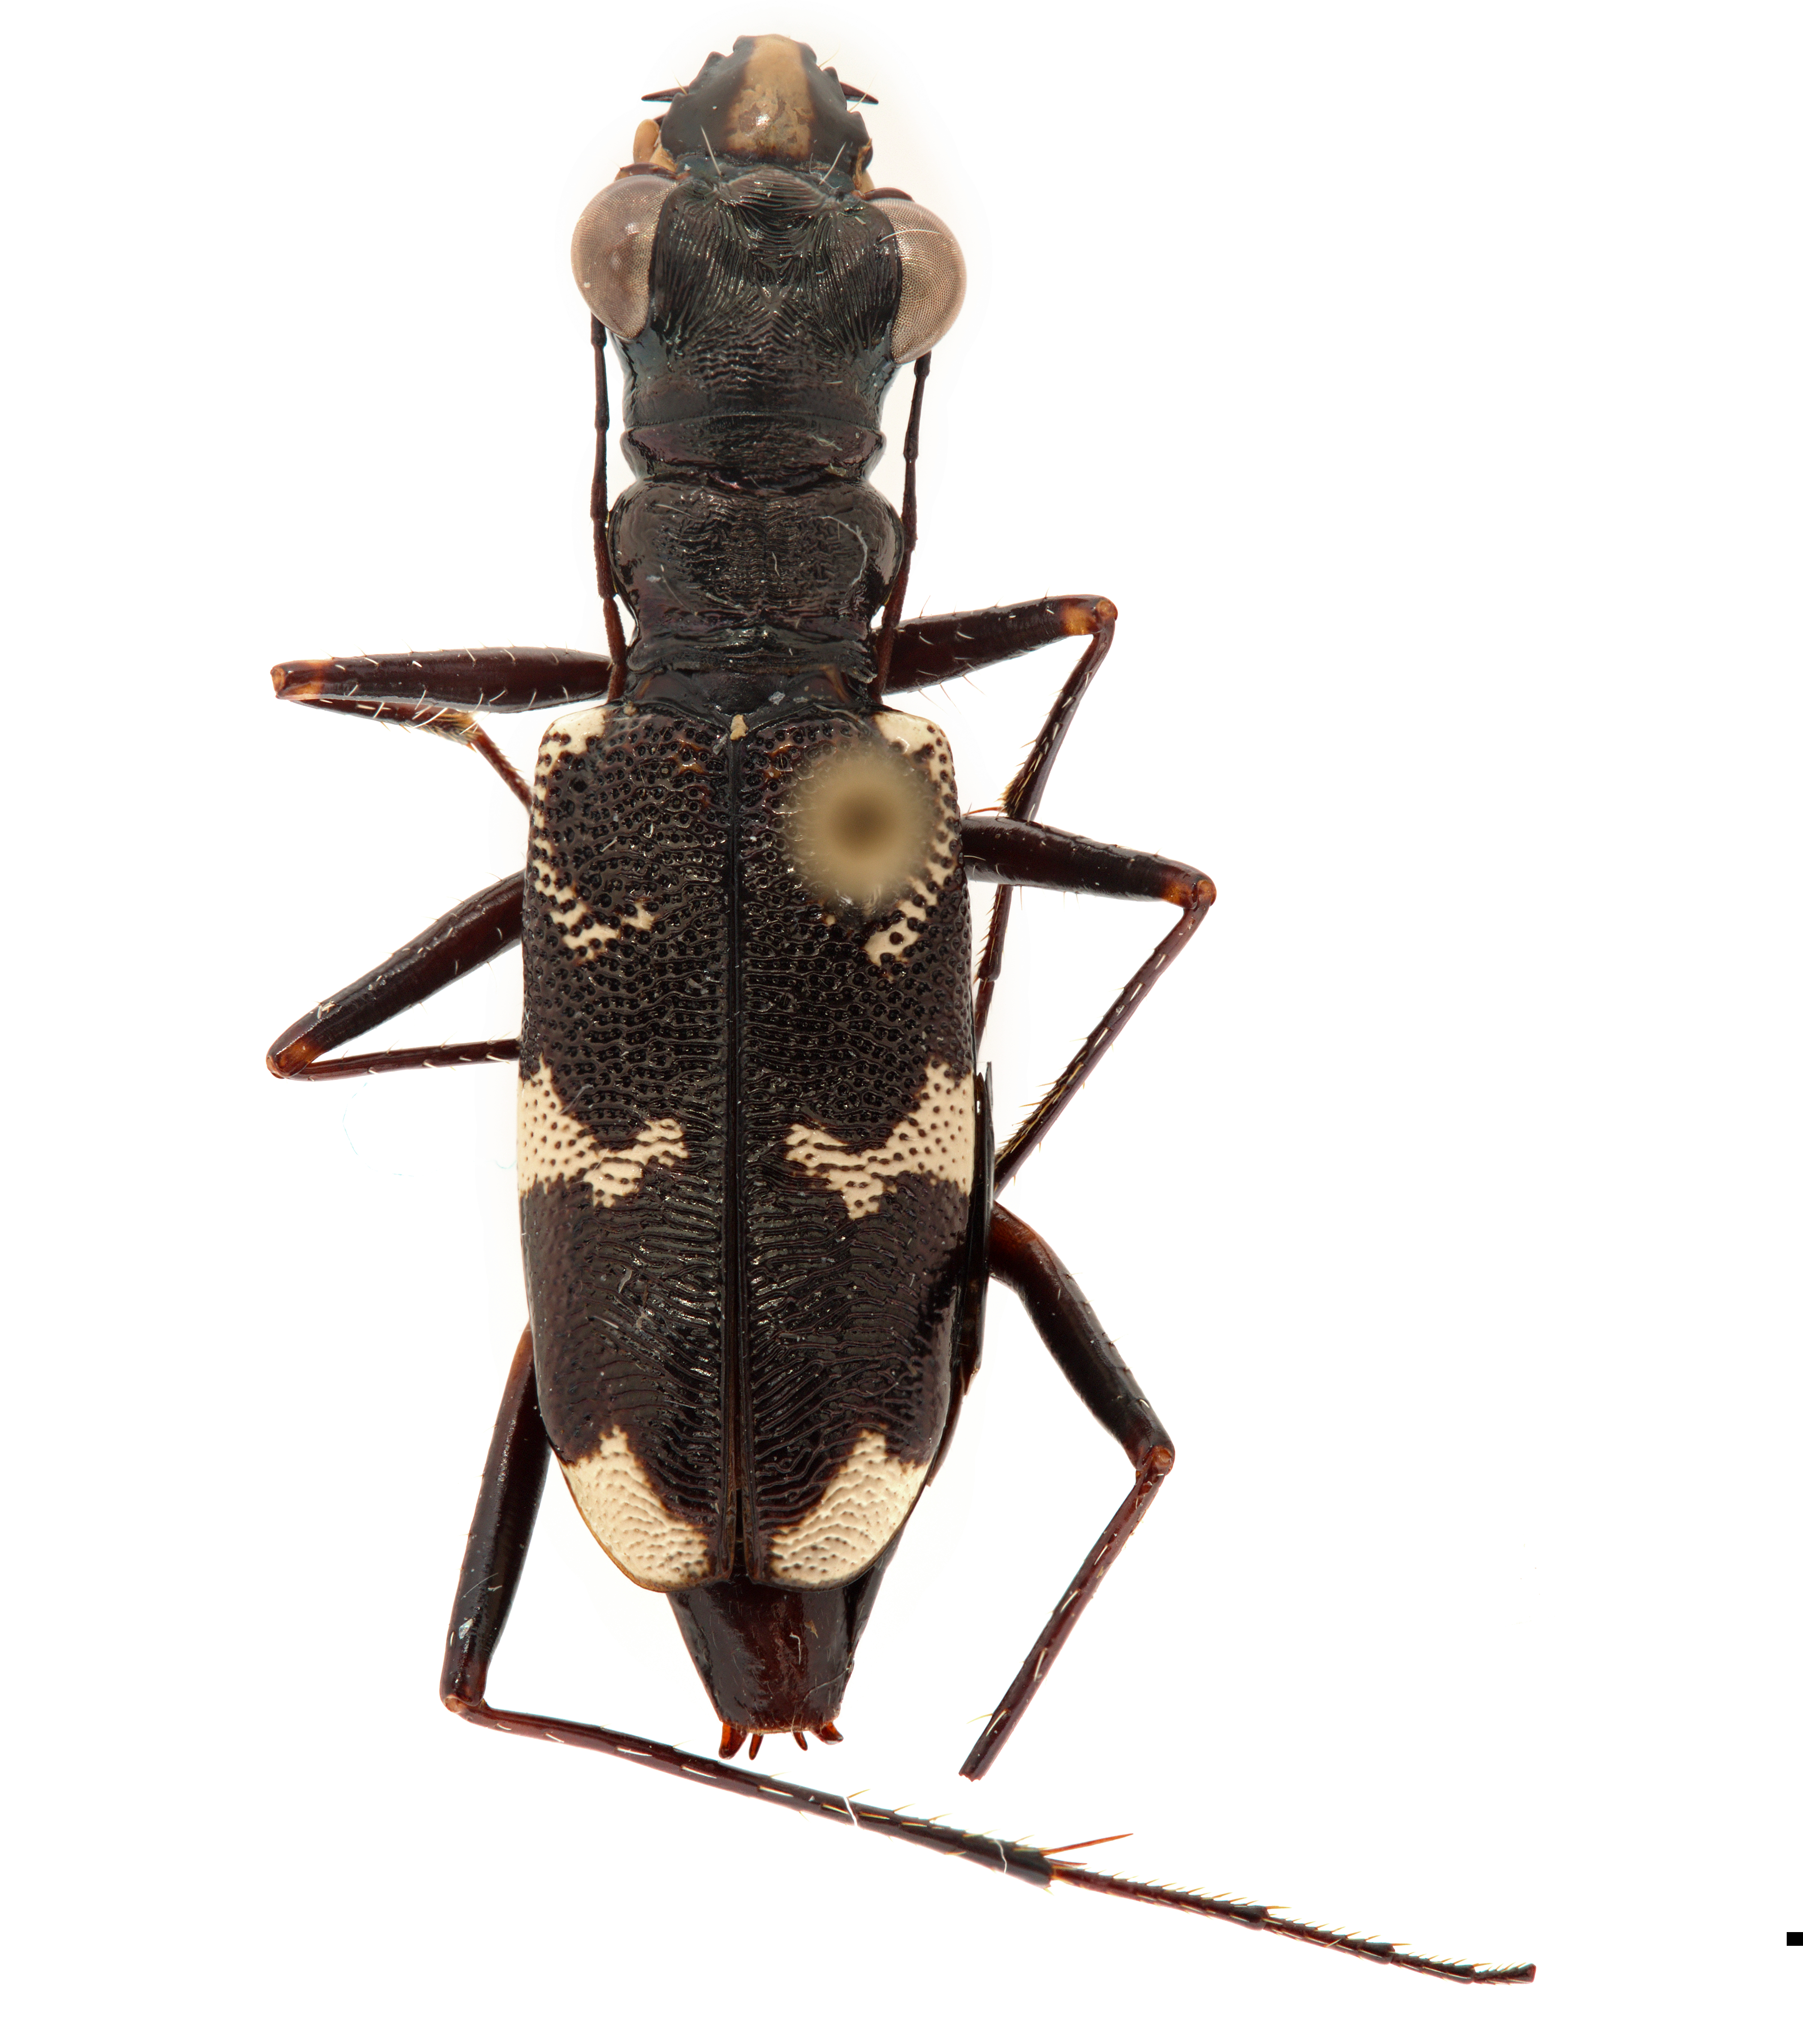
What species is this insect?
Distipsidera undulata
